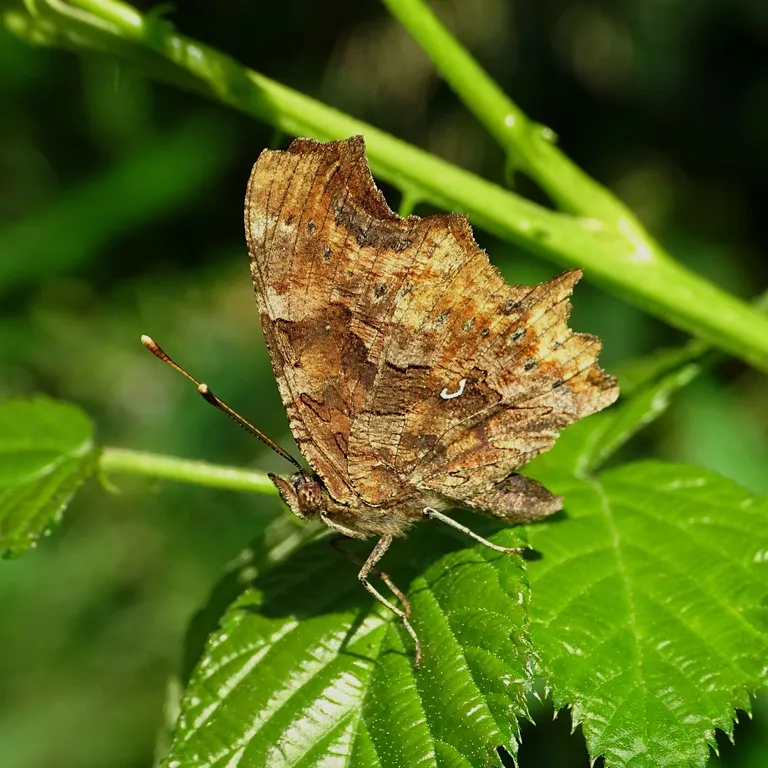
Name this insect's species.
Polygonia c-album
